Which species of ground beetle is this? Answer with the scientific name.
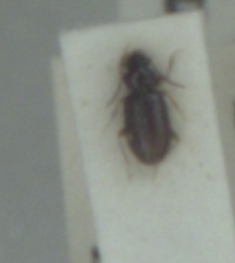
Tachys bistriatus
